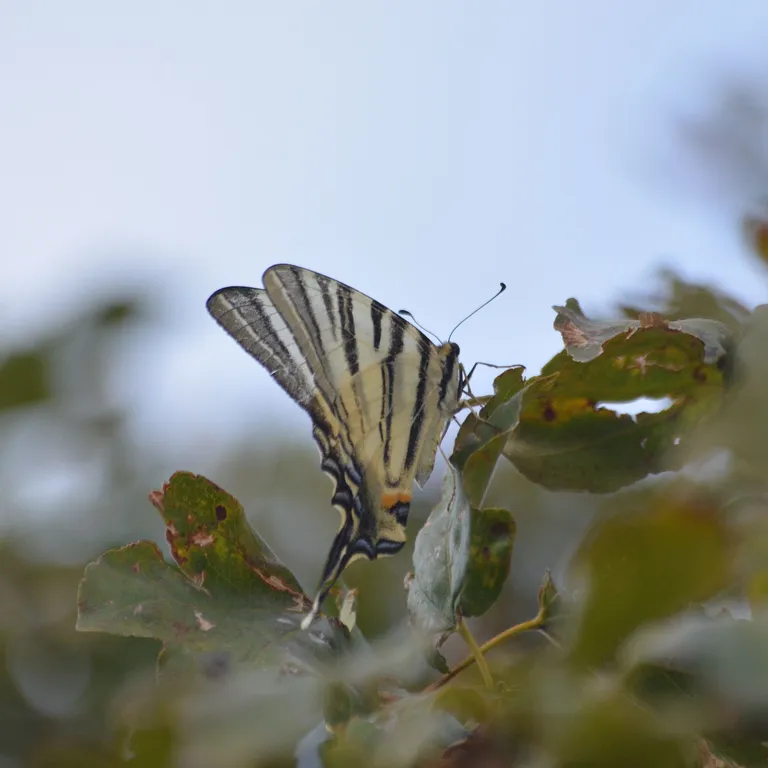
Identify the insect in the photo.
Iphiclides podalirius
